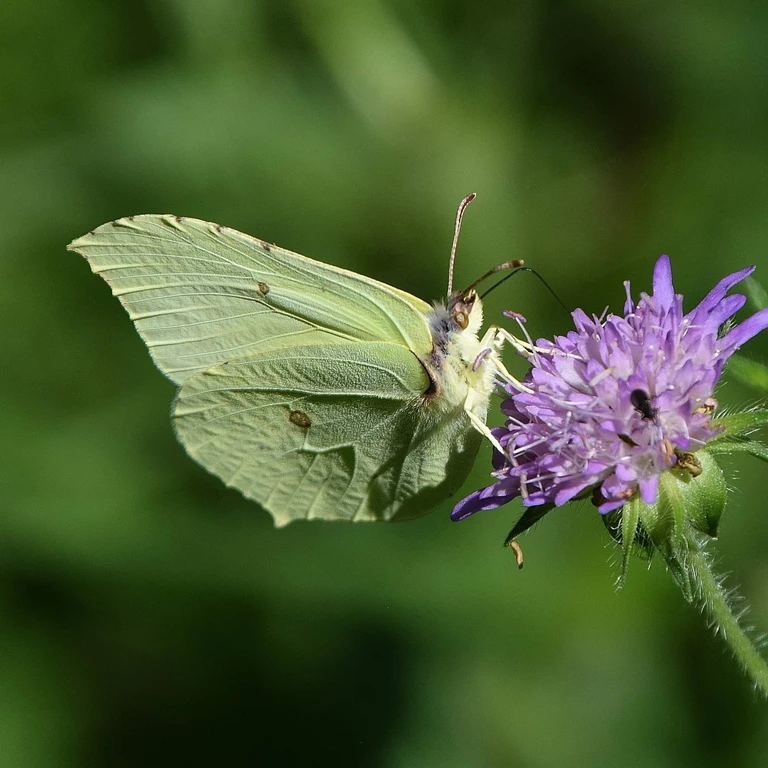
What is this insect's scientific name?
Gonepteryx rhamni
